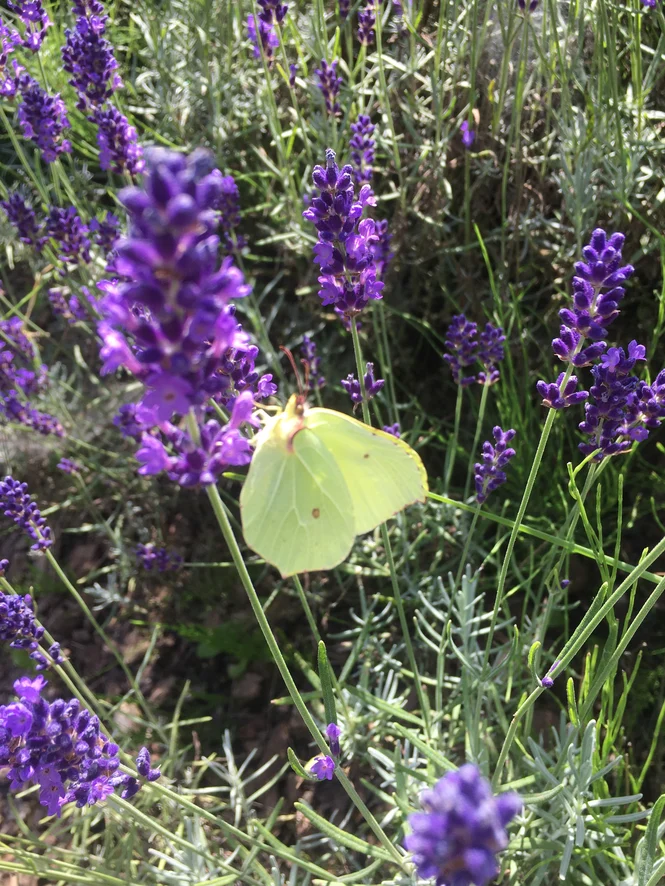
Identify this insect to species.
Gonepteryx rhamni
